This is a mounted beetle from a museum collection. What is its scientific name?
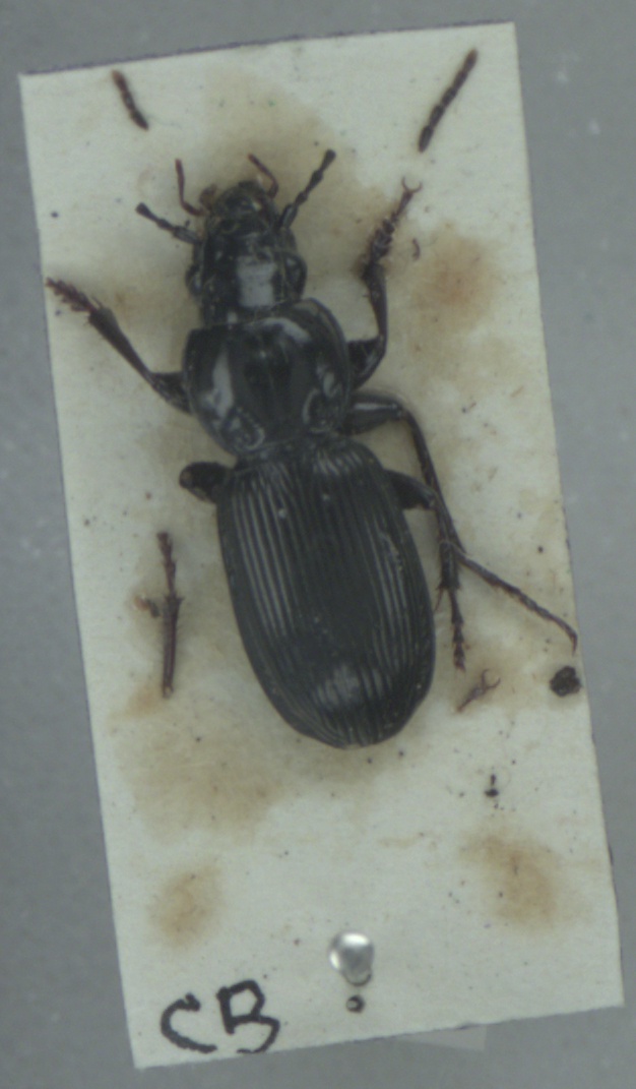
Pterostichus madidus
